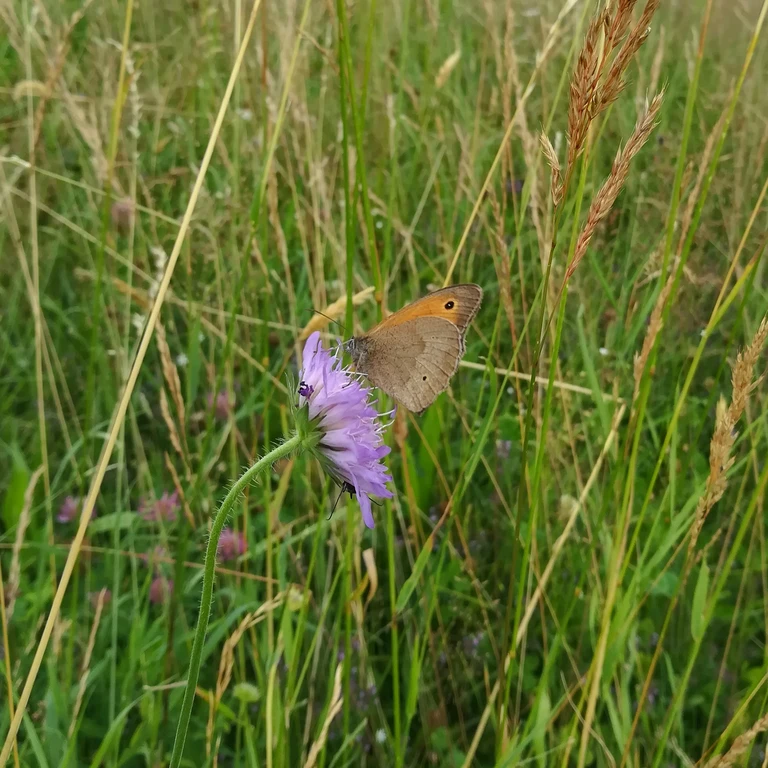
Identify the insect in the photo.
Maniola jurtina
